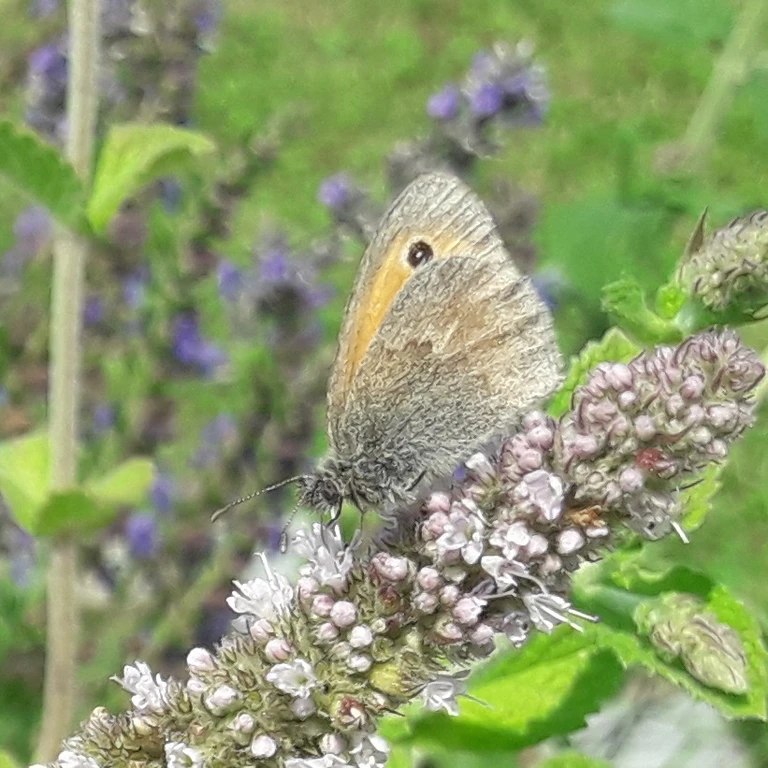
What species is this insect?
Coenonympha pamphilus
